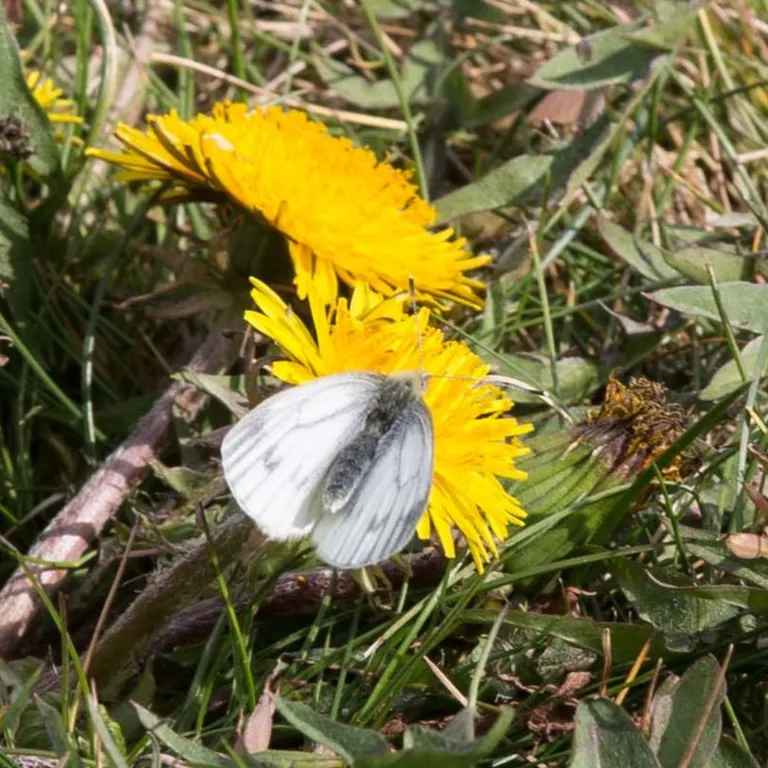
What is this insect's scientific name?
Pieris napi
